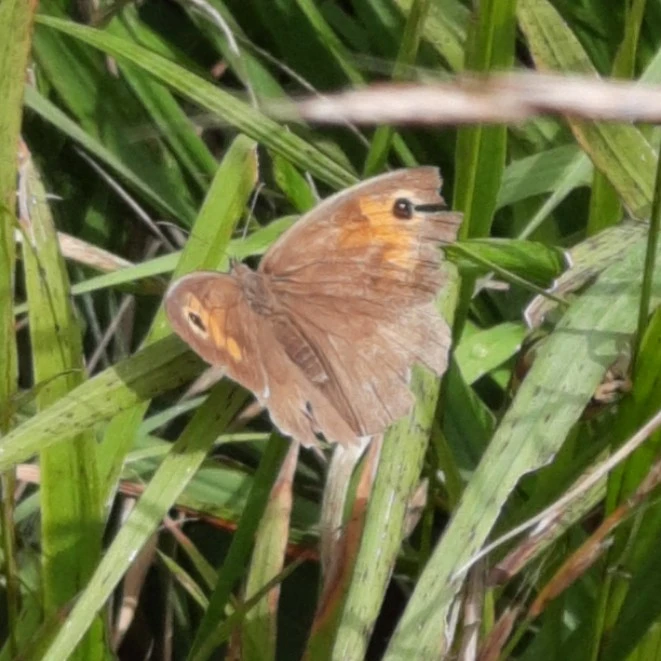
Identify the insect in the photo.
Maniola jurtina
